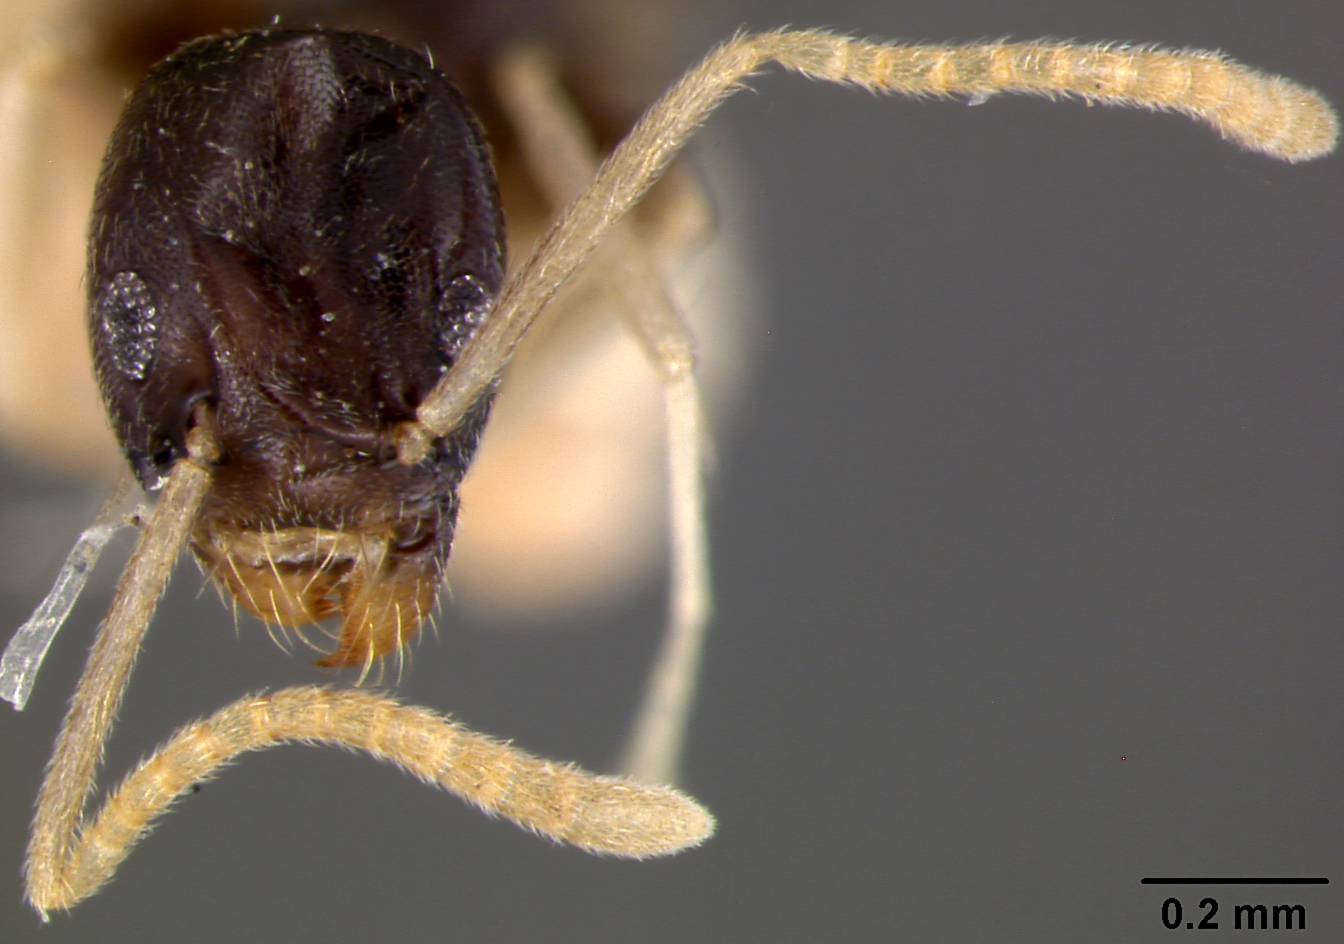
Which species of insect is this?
Tapinoma ramulorum
